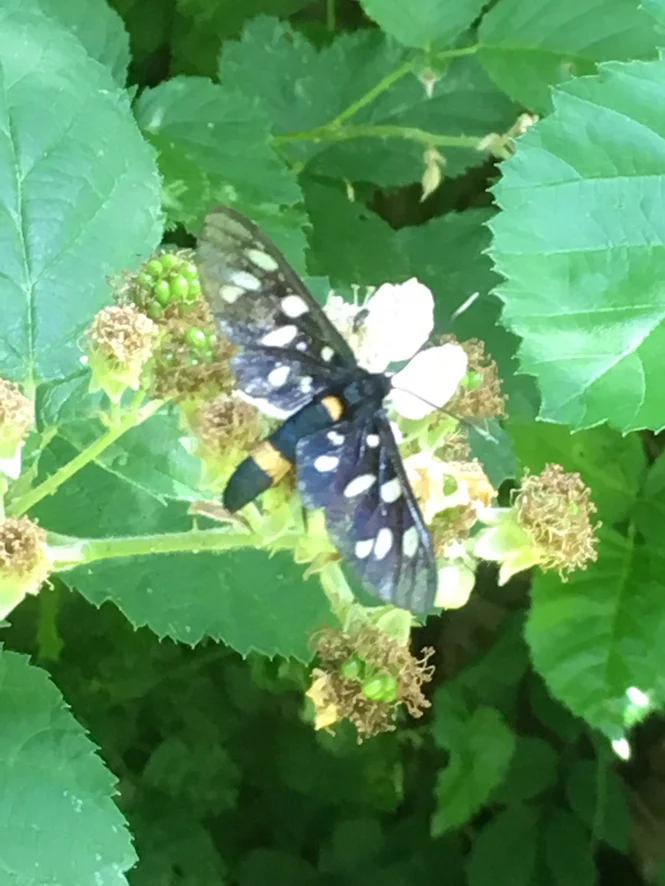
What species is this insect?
Amata phegea
